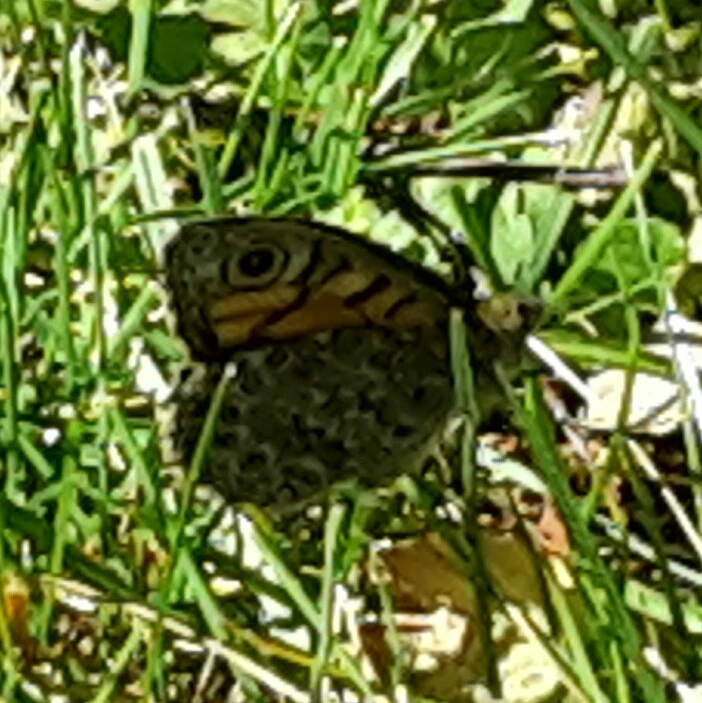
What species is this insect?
Lasiommata megera (also Pararge megera)
